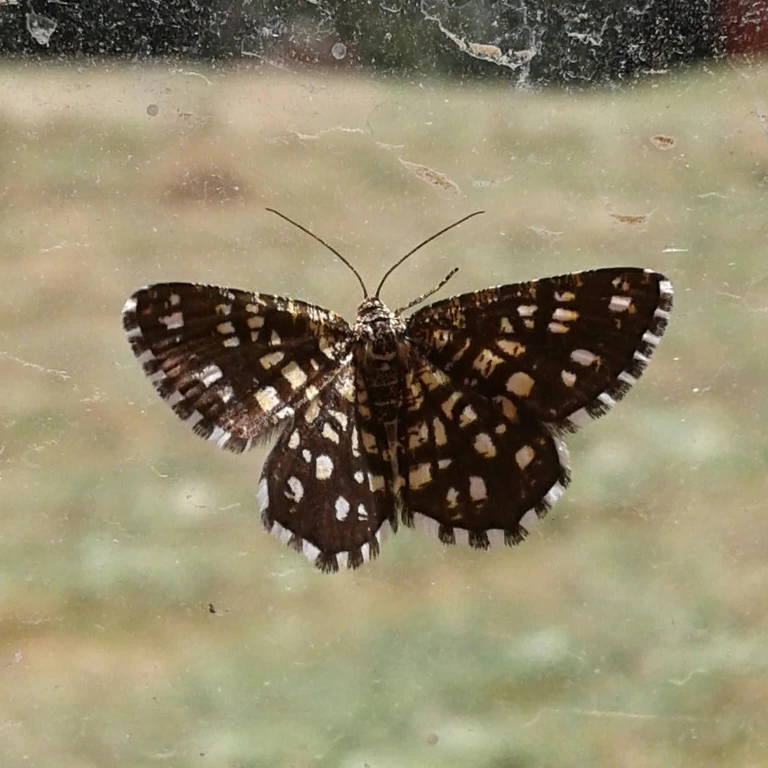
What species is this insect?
Chiasmia clathrata
